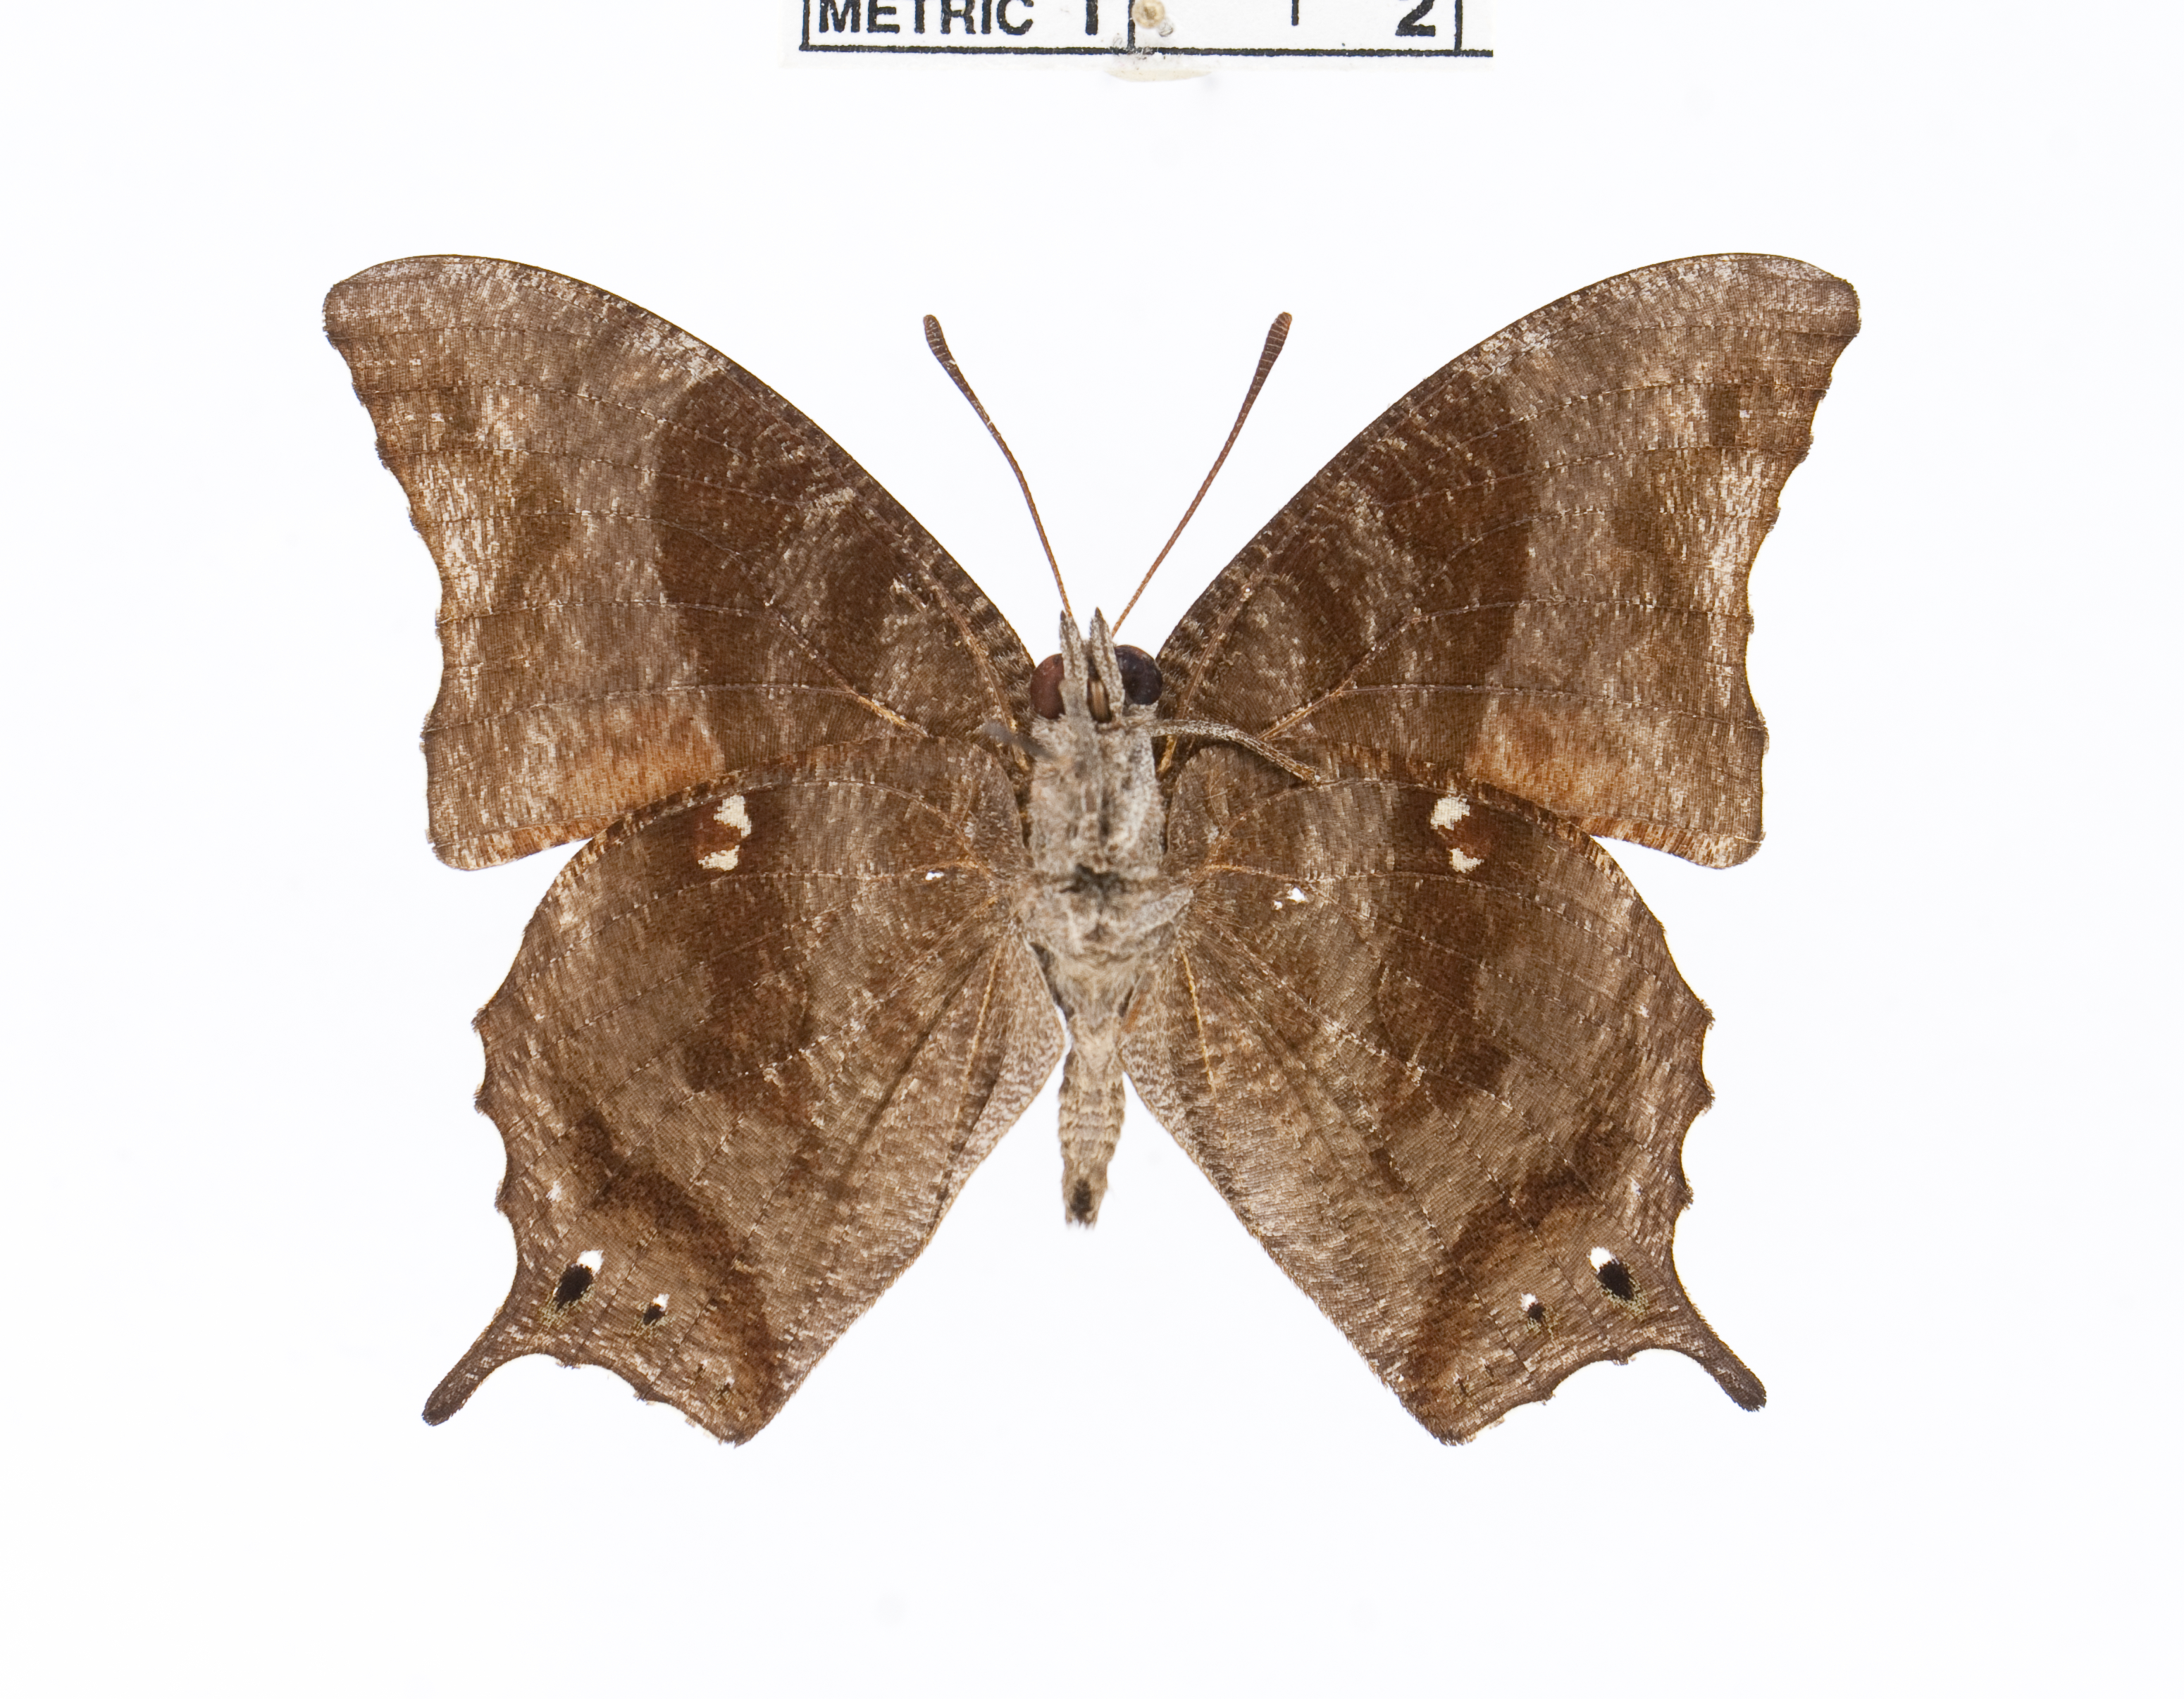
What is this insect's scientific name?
Memphis pithyusa
